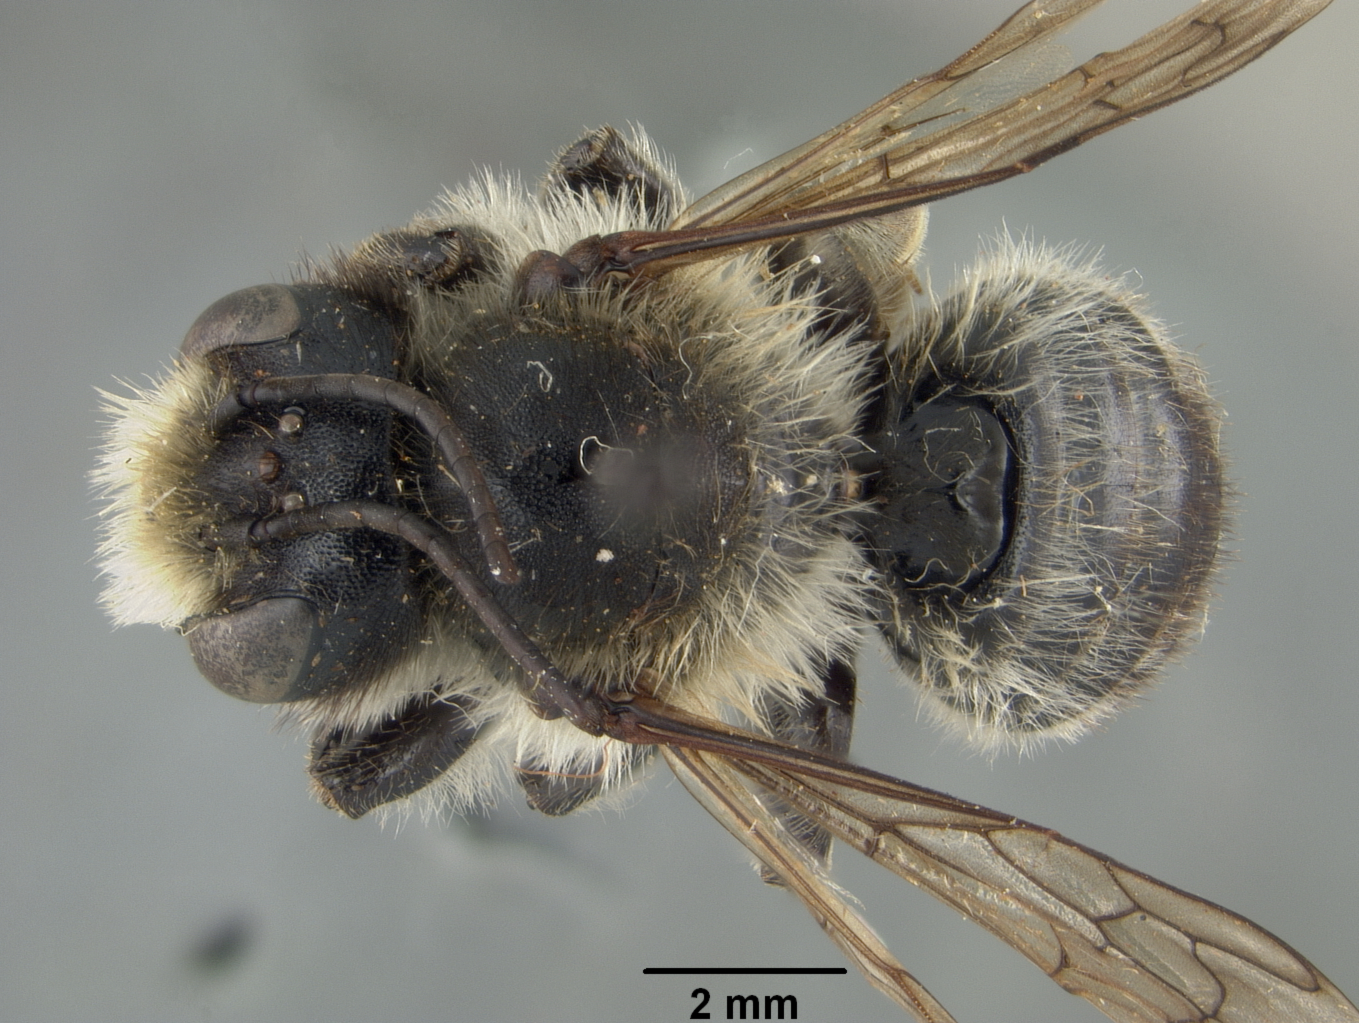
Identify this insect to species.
Megachile ligniseca
